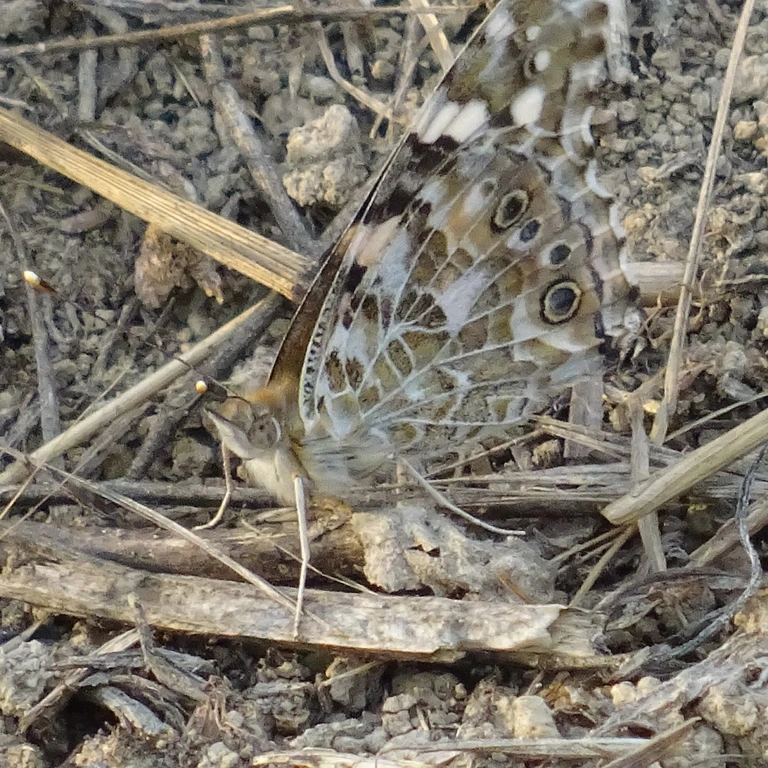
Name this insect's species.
Vanessa cardui
